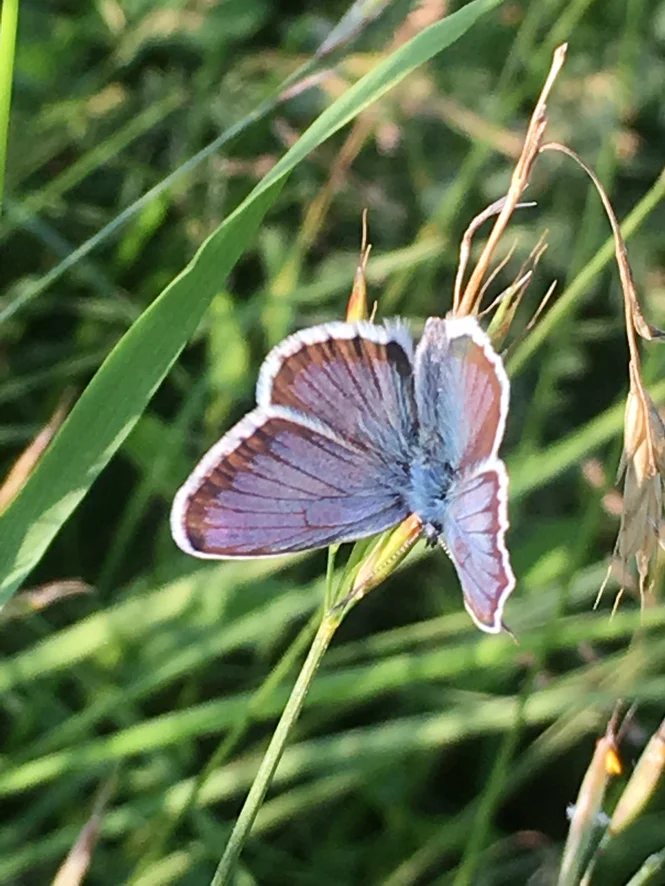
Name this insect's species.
Plebejus argus
